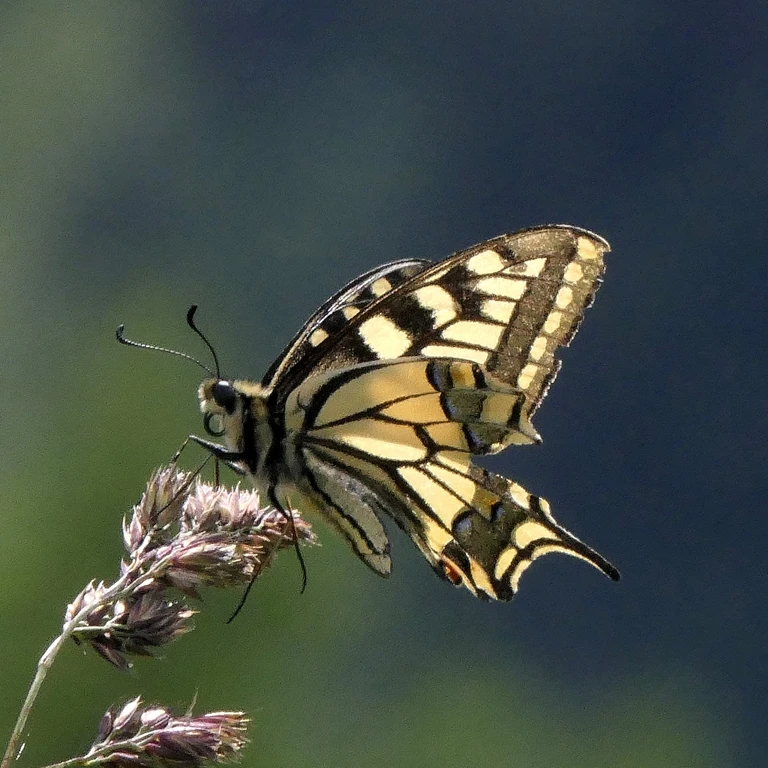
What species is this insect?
Papilio machaon
